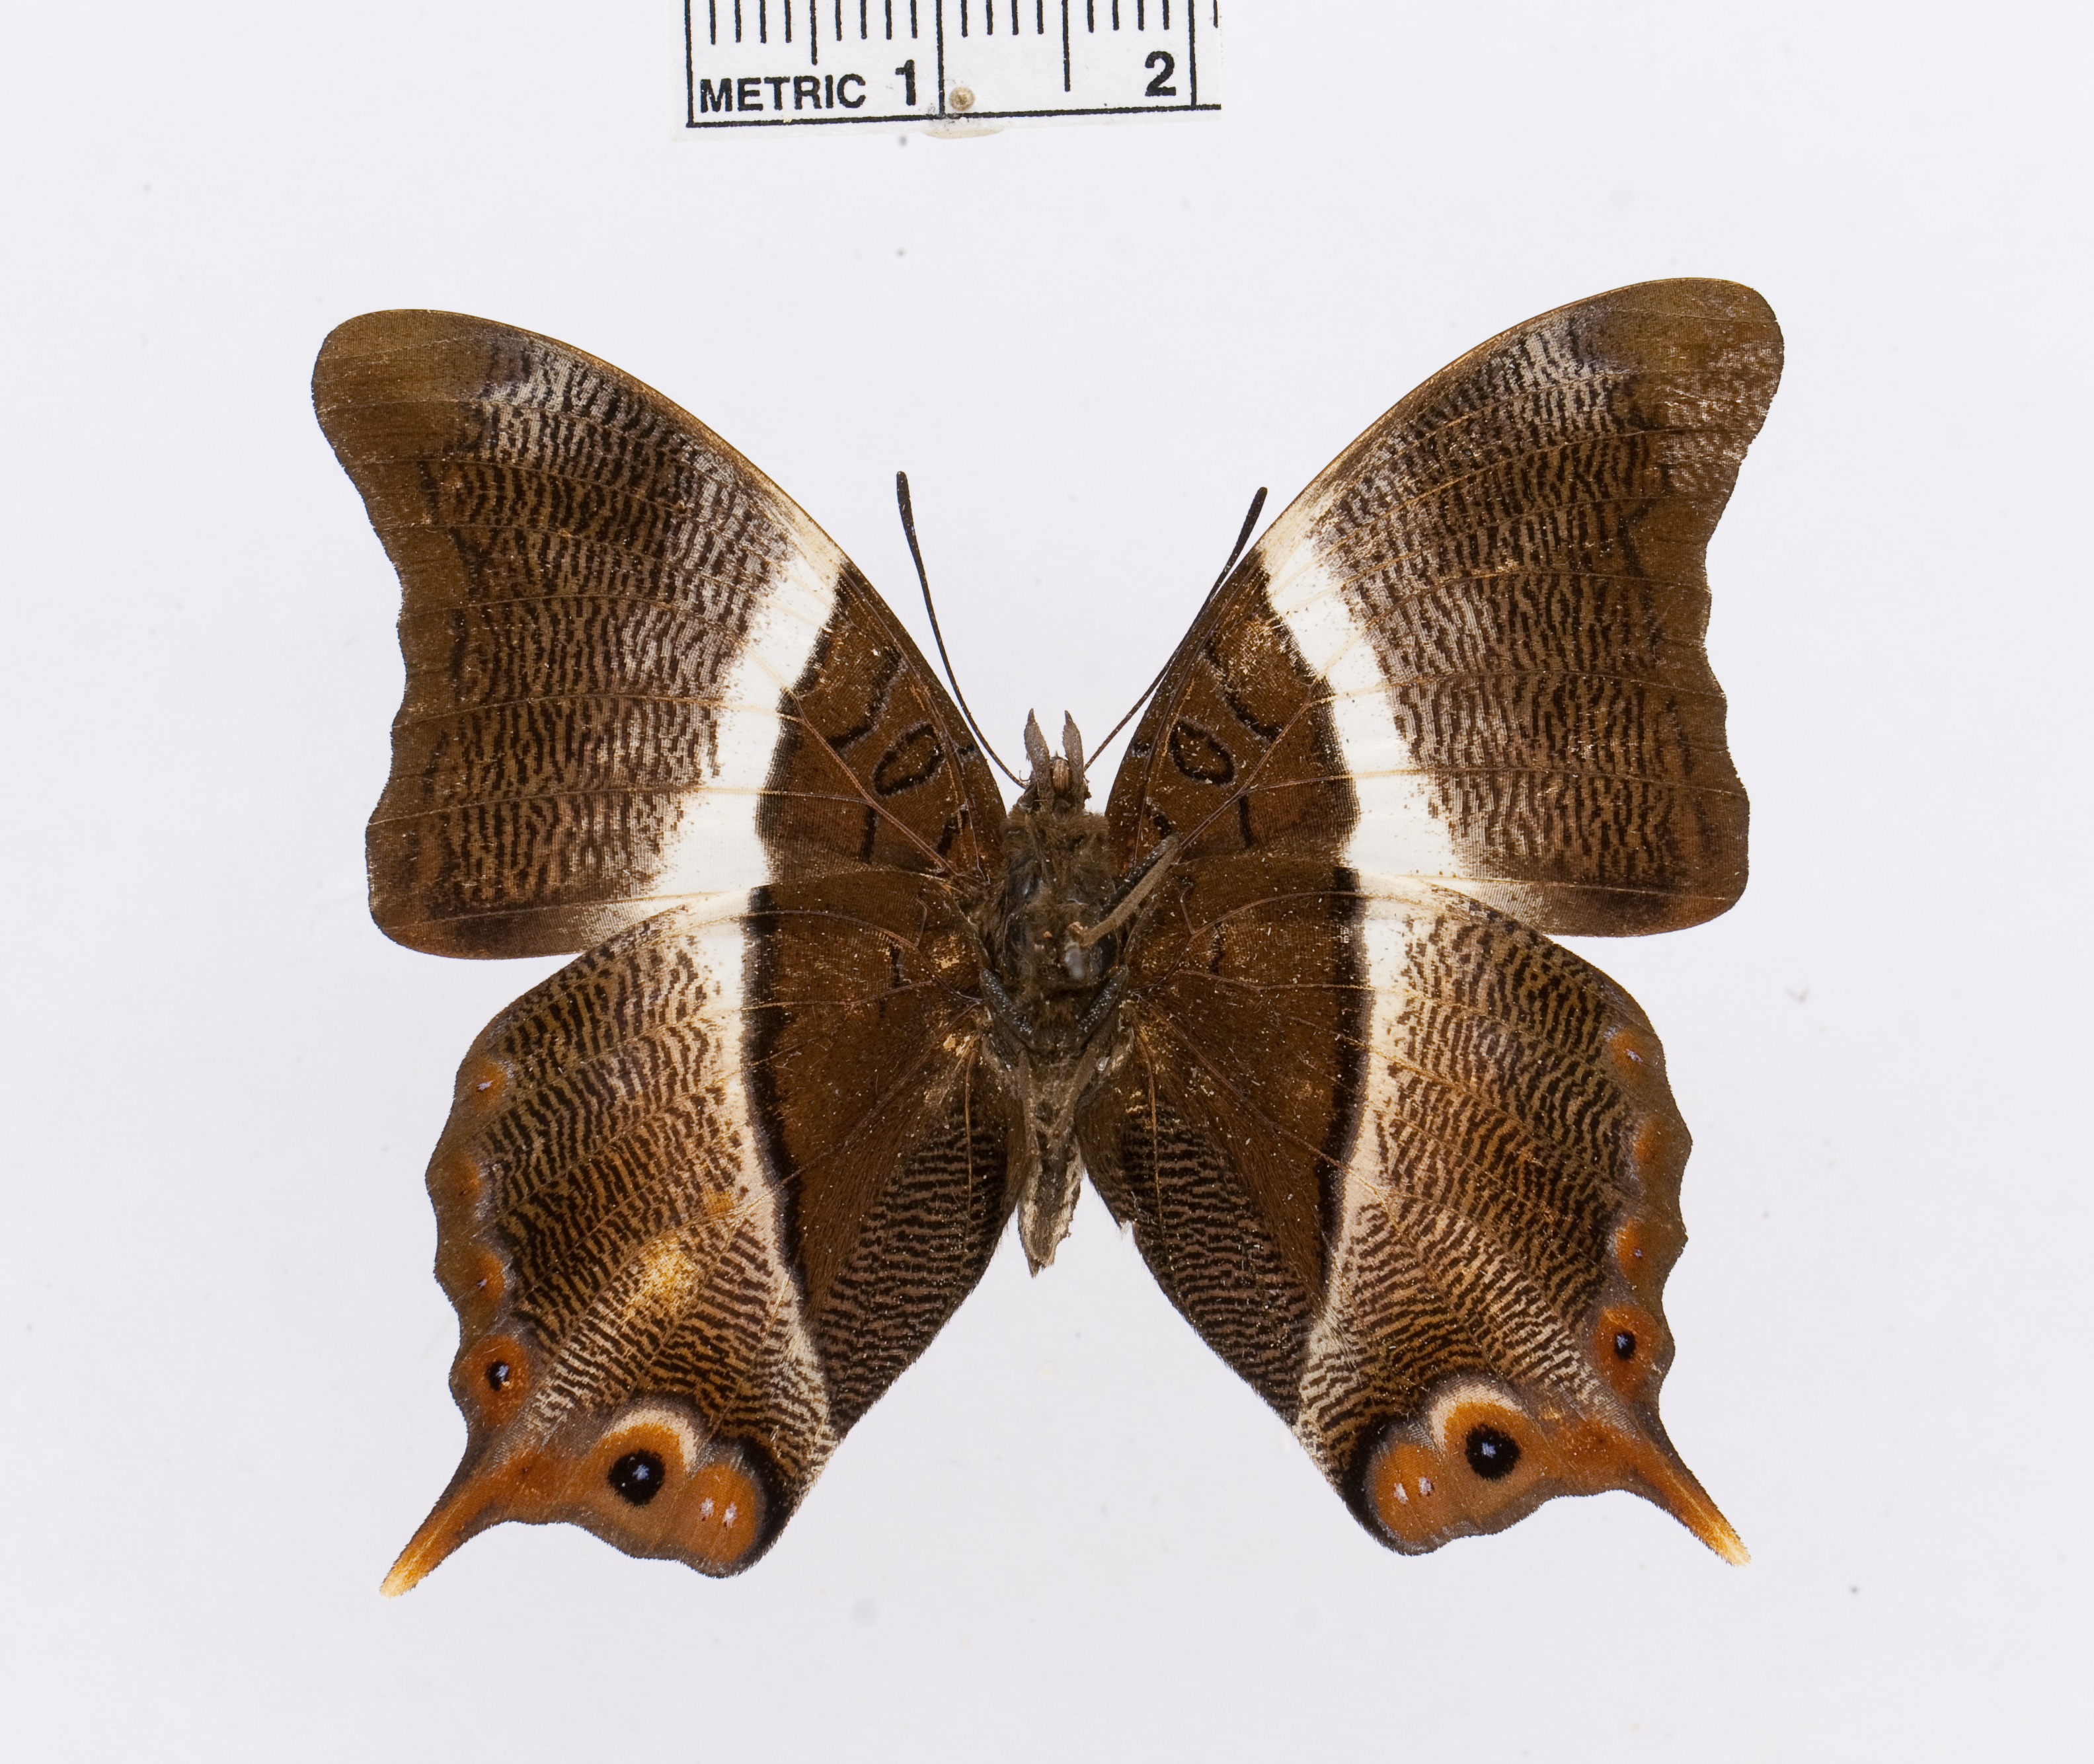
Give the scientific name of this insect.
Palla ussheri
